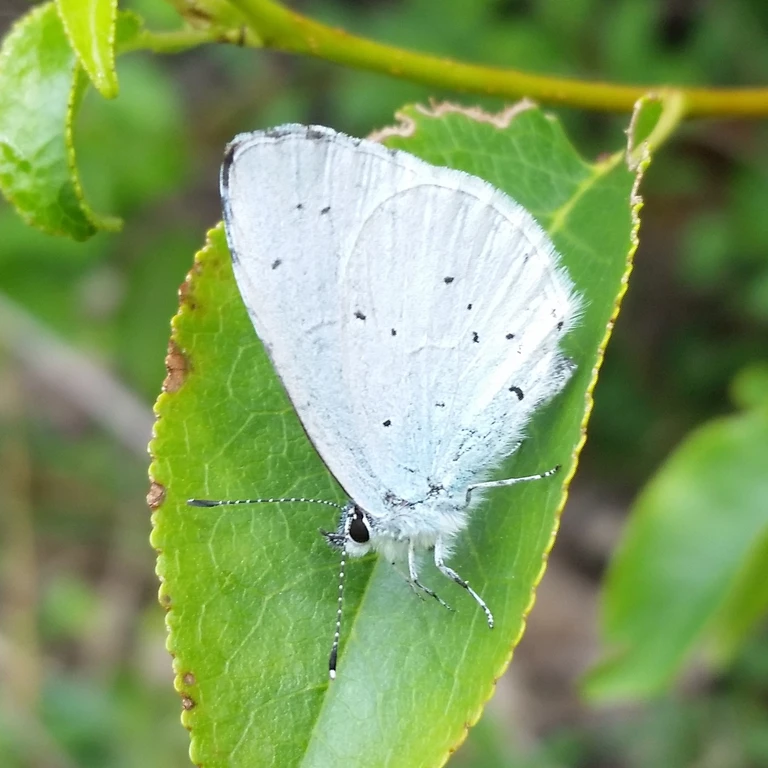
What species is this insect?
Celastrina argiolus
